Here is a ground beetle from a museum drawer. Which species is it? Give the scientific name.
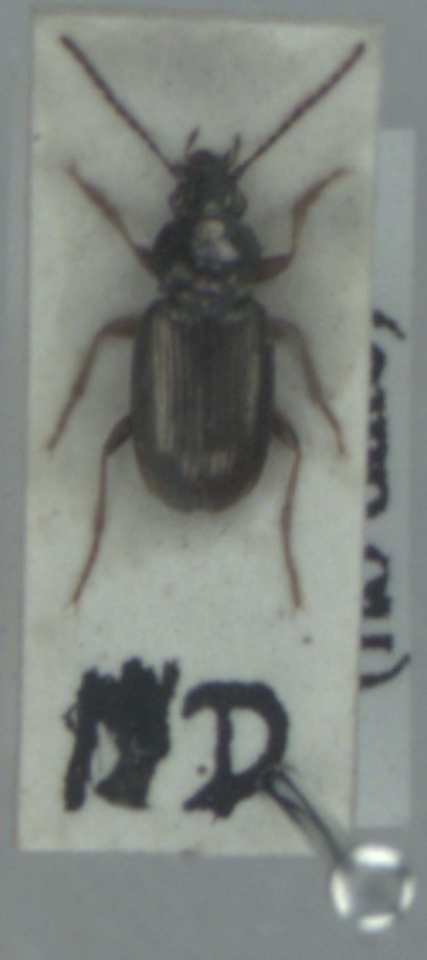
Pogonus chalceus
